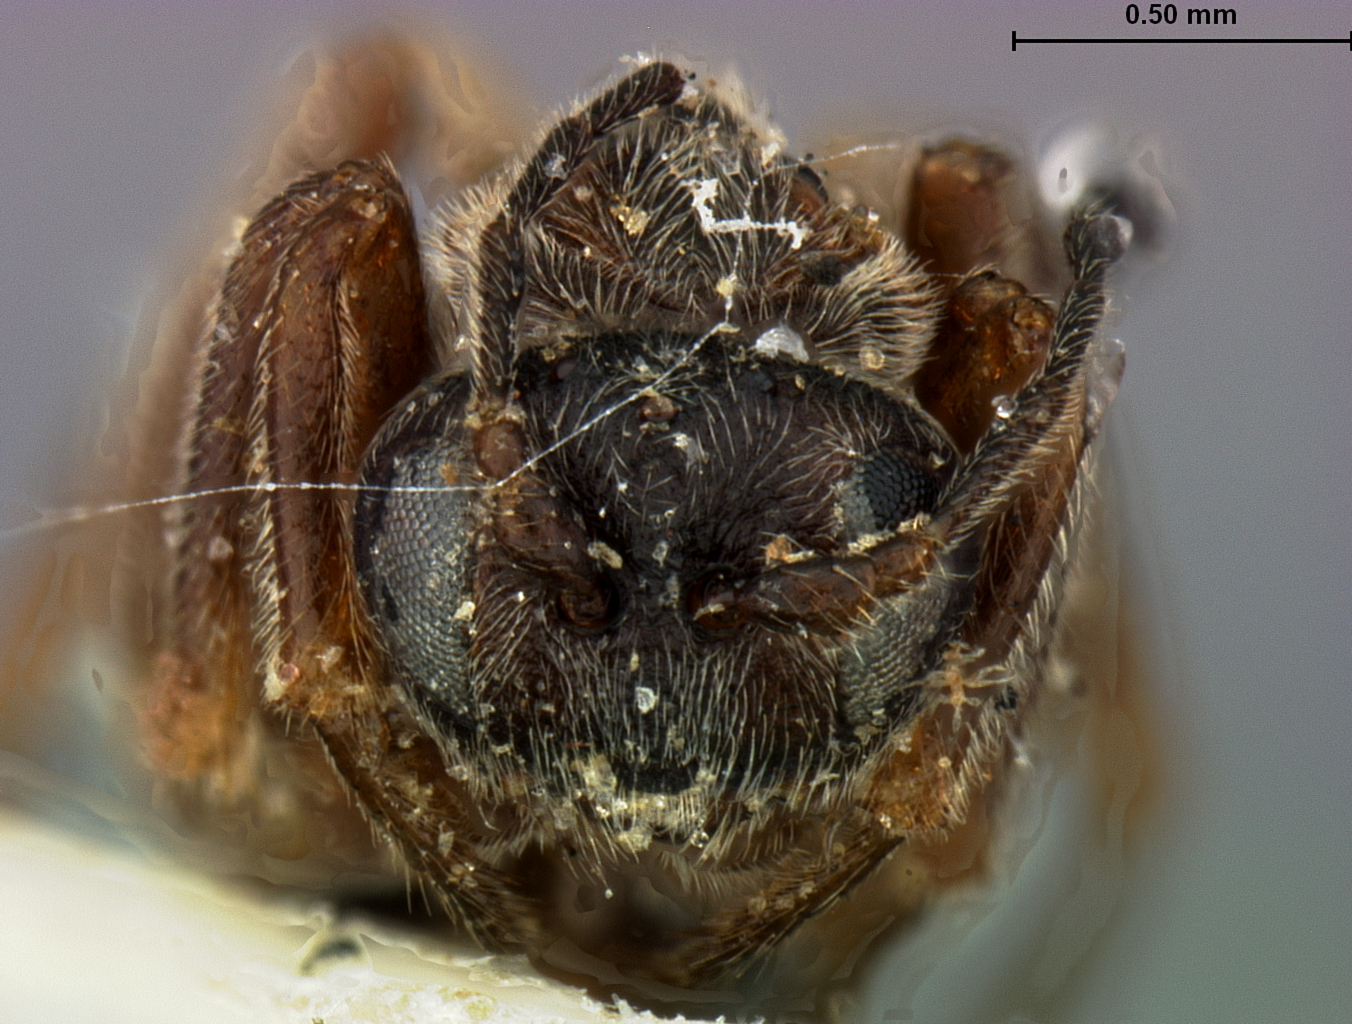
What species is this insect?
Acraspis undulata
